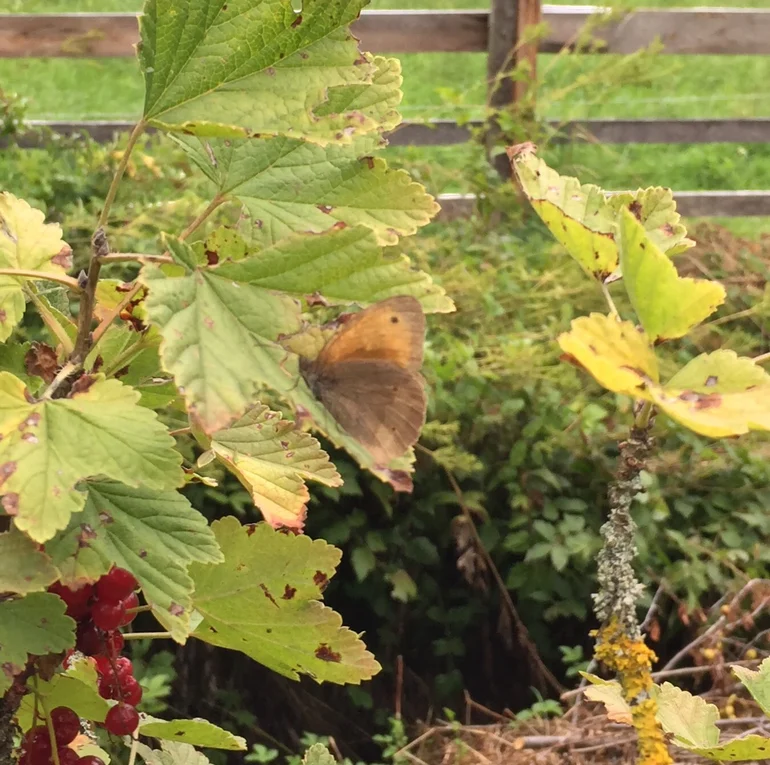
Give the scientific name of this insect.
Maniola jurtina
